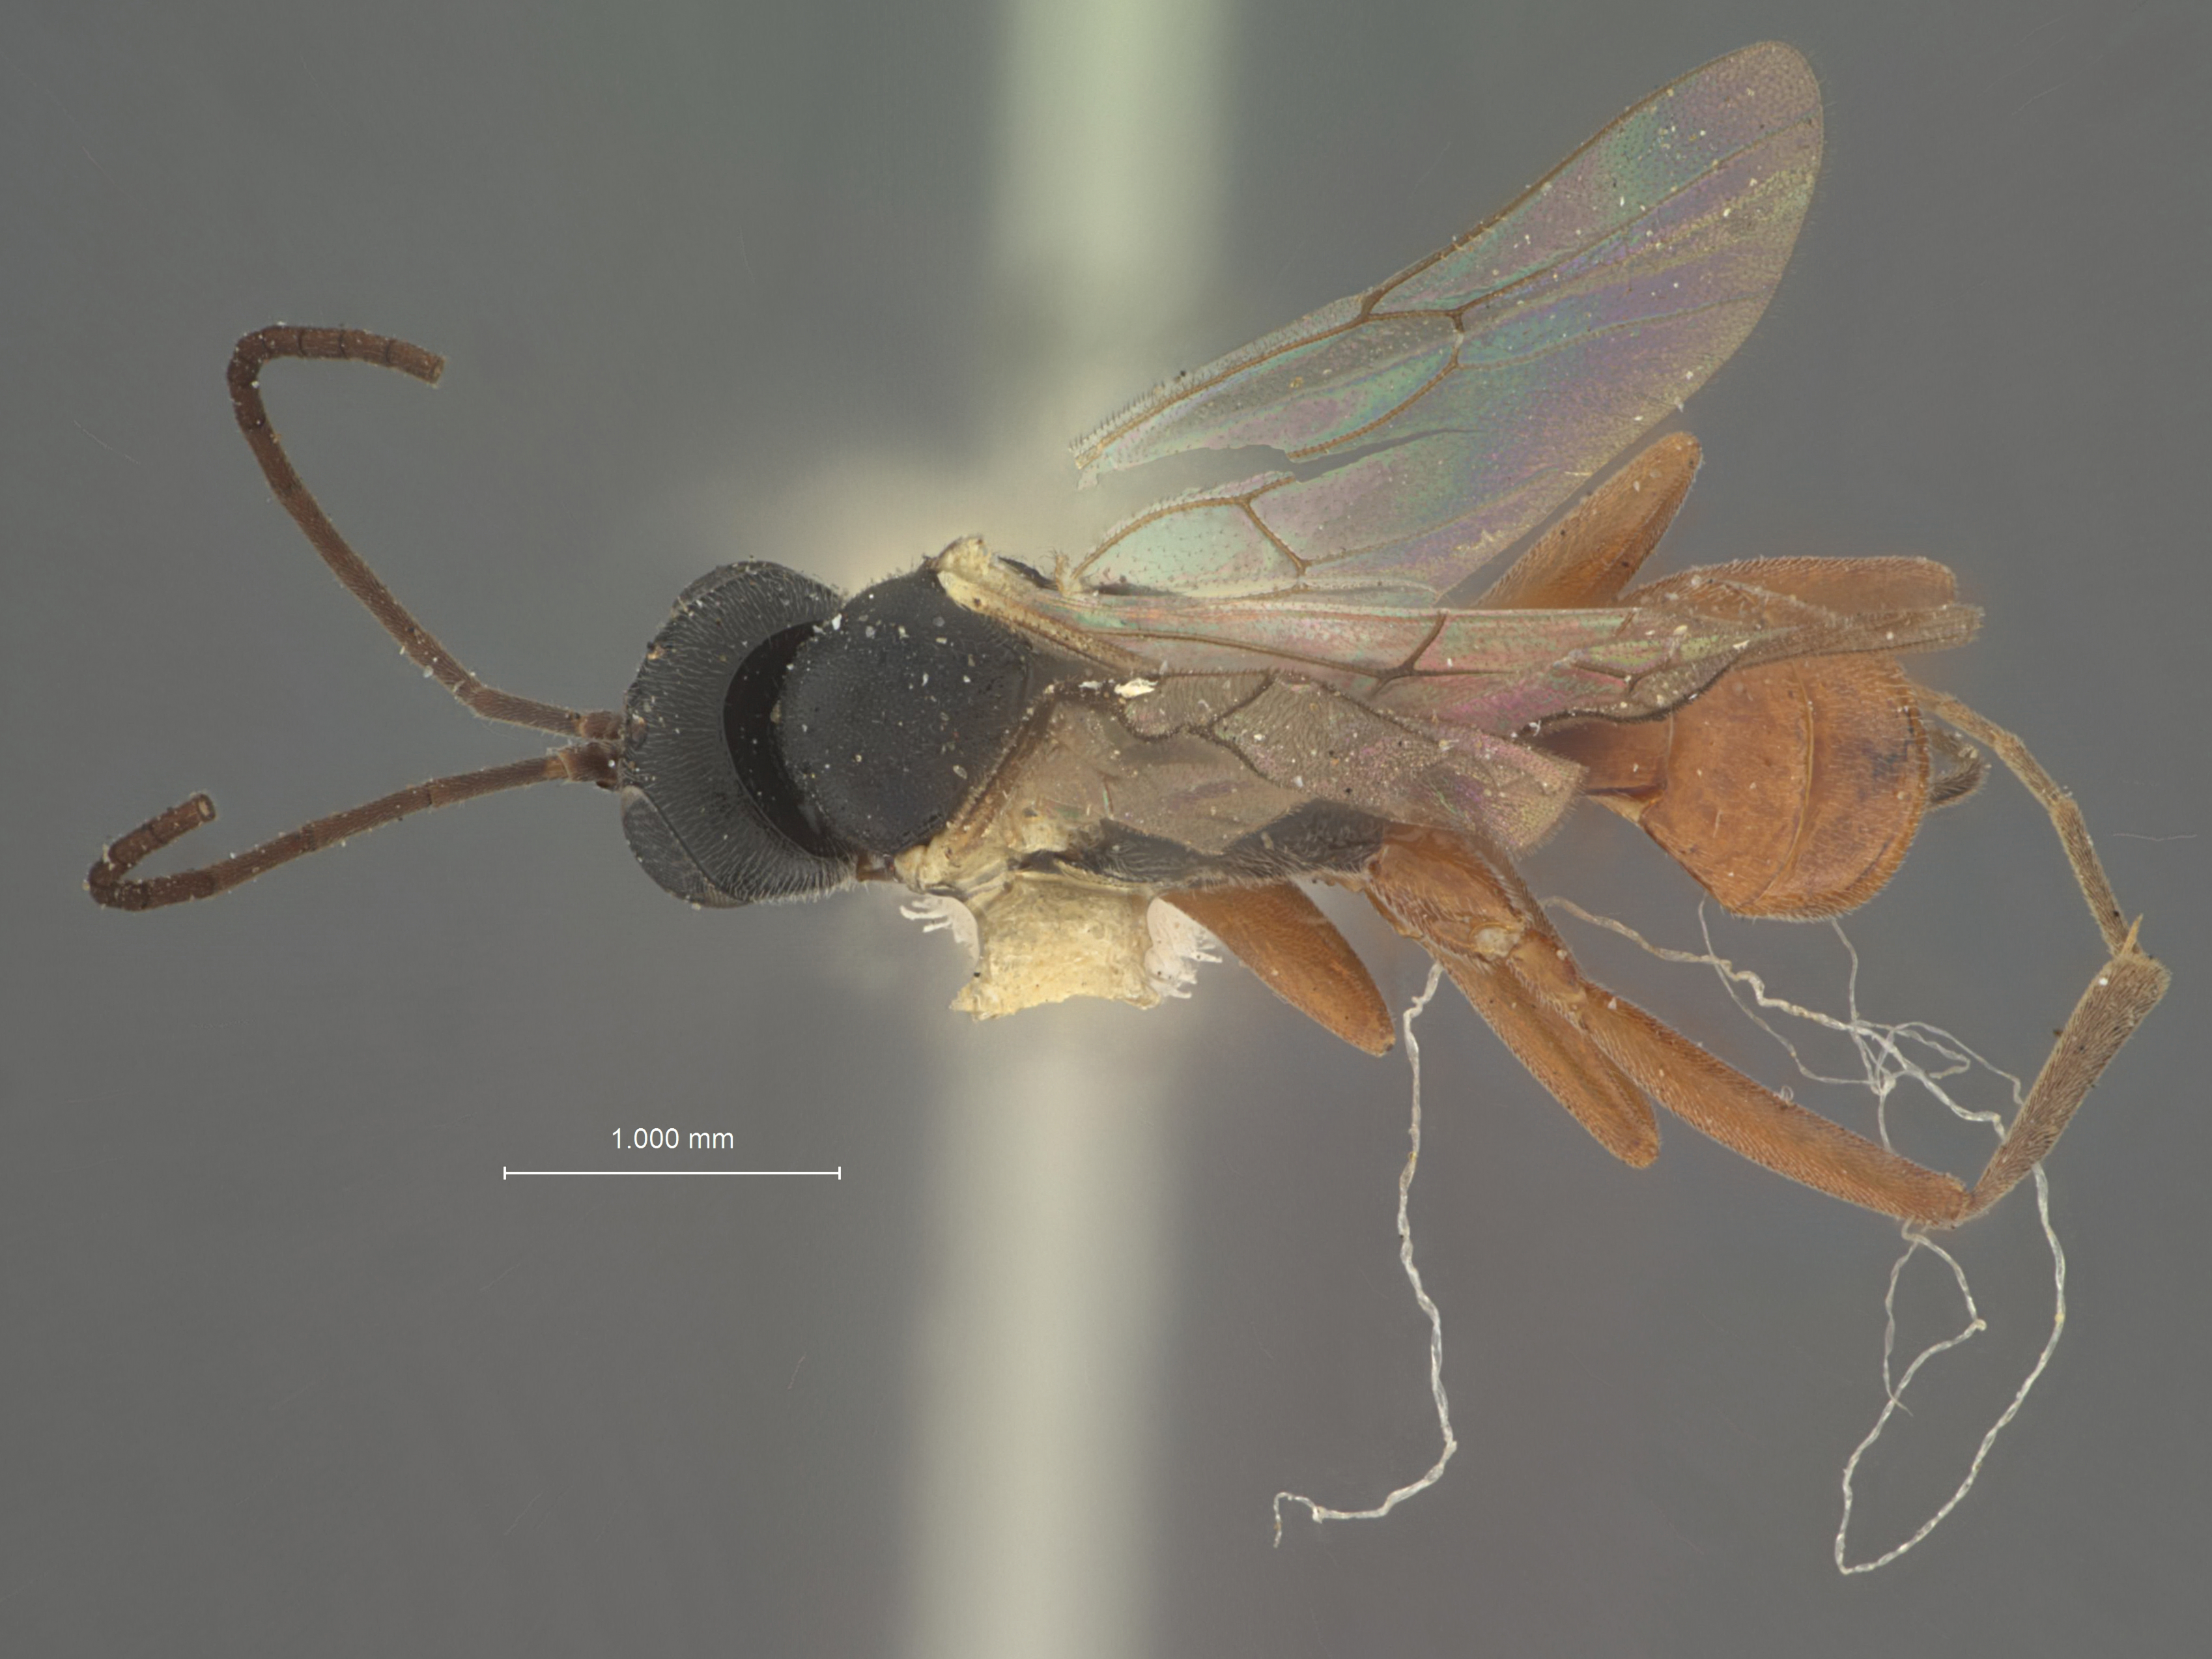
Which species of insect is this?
Adiastola americana
